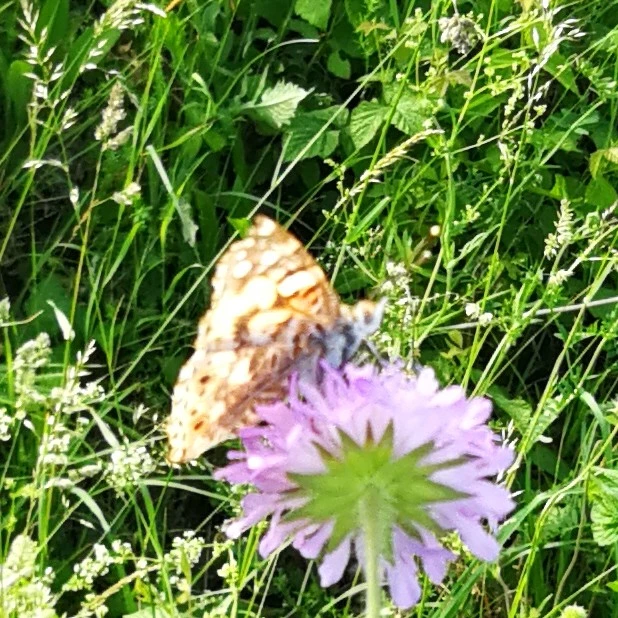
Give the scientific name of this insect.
Vanessa cardui
